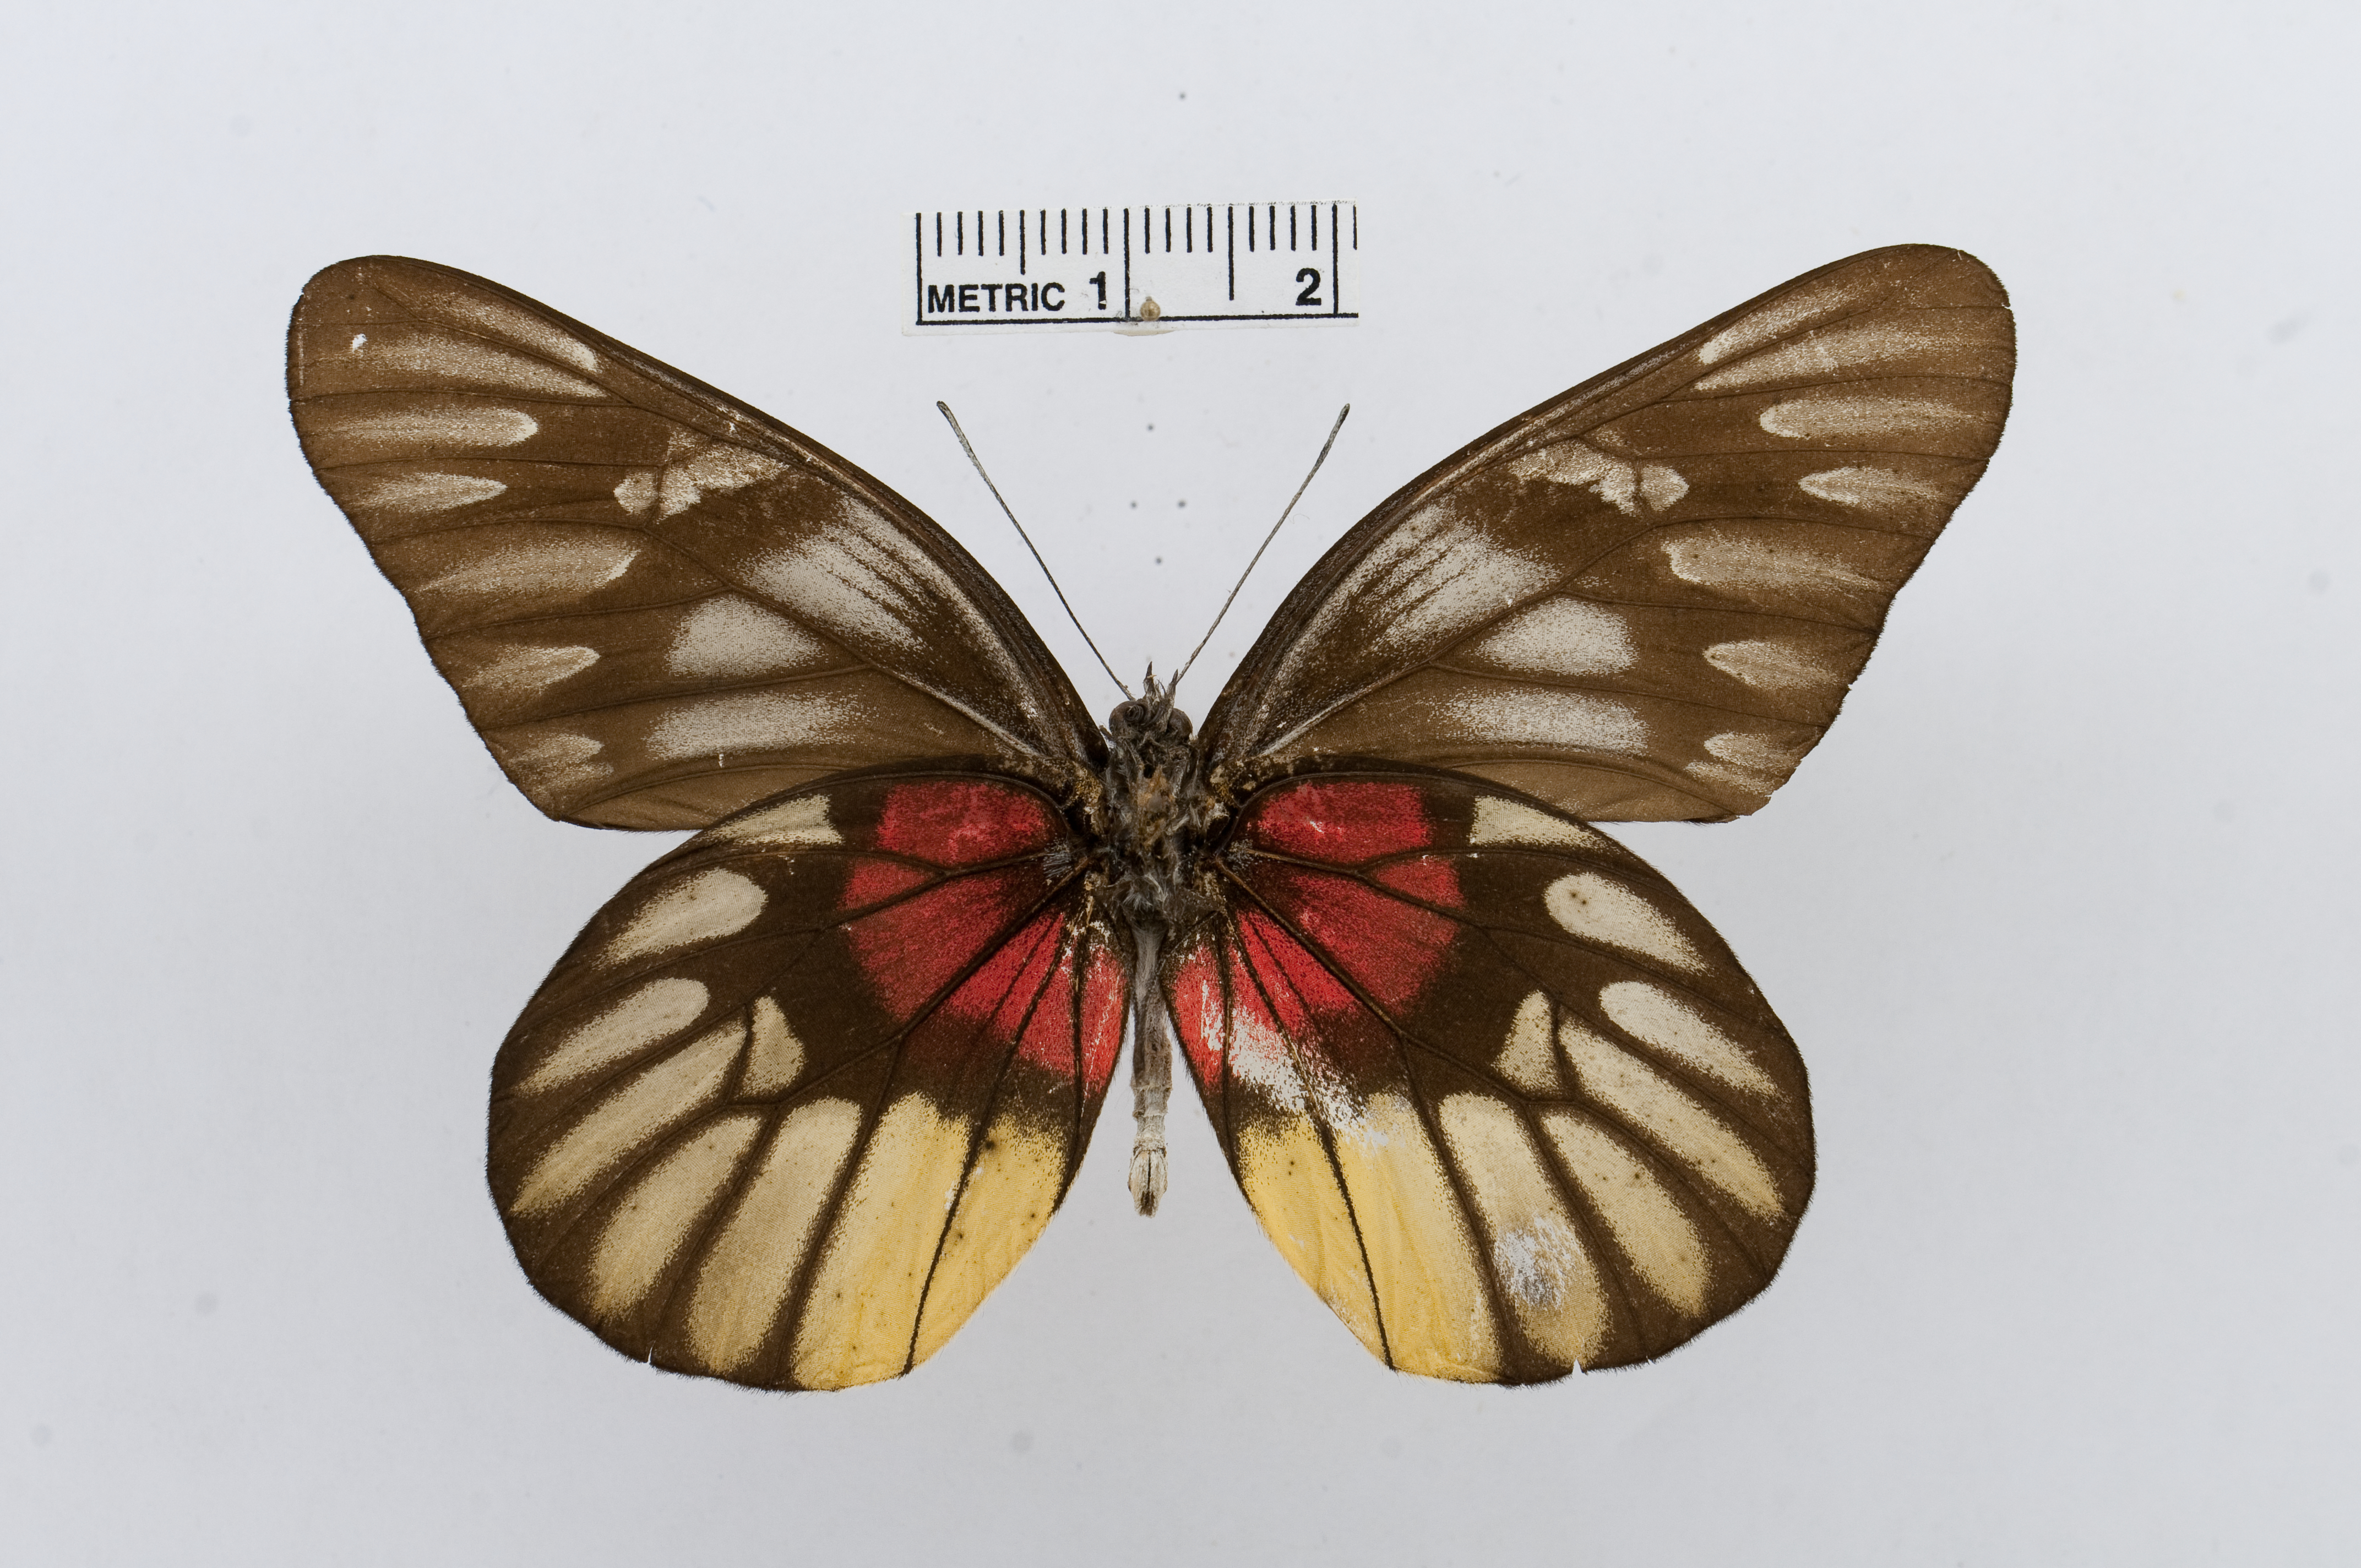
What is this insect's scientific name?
Delias acalis
